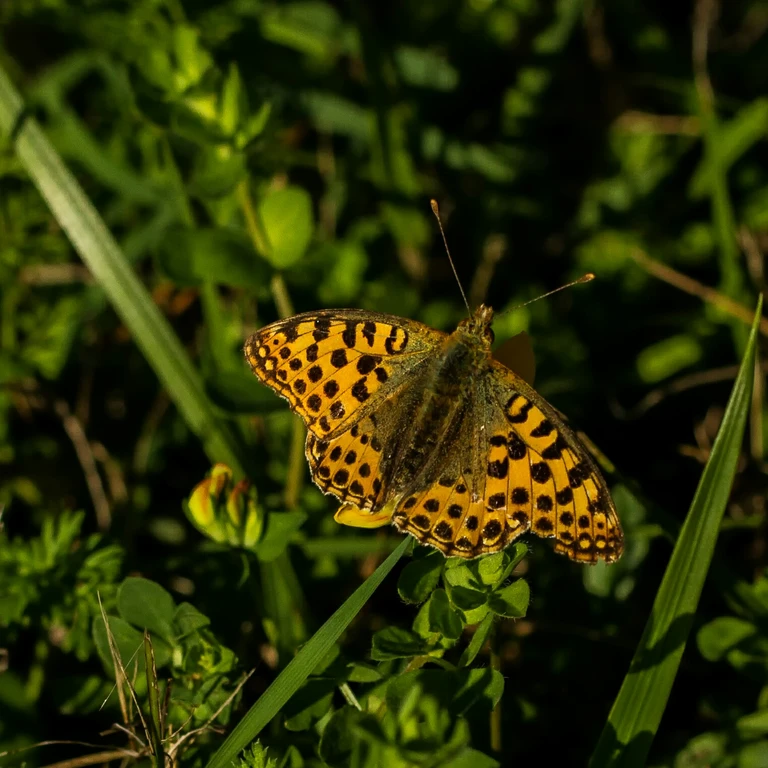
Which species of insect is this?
Issoria lathonia
